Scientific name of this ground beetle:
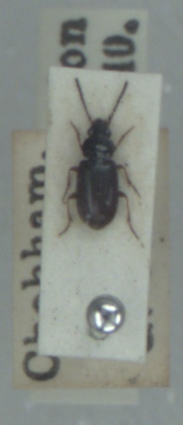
Acupalpus brunnipes
